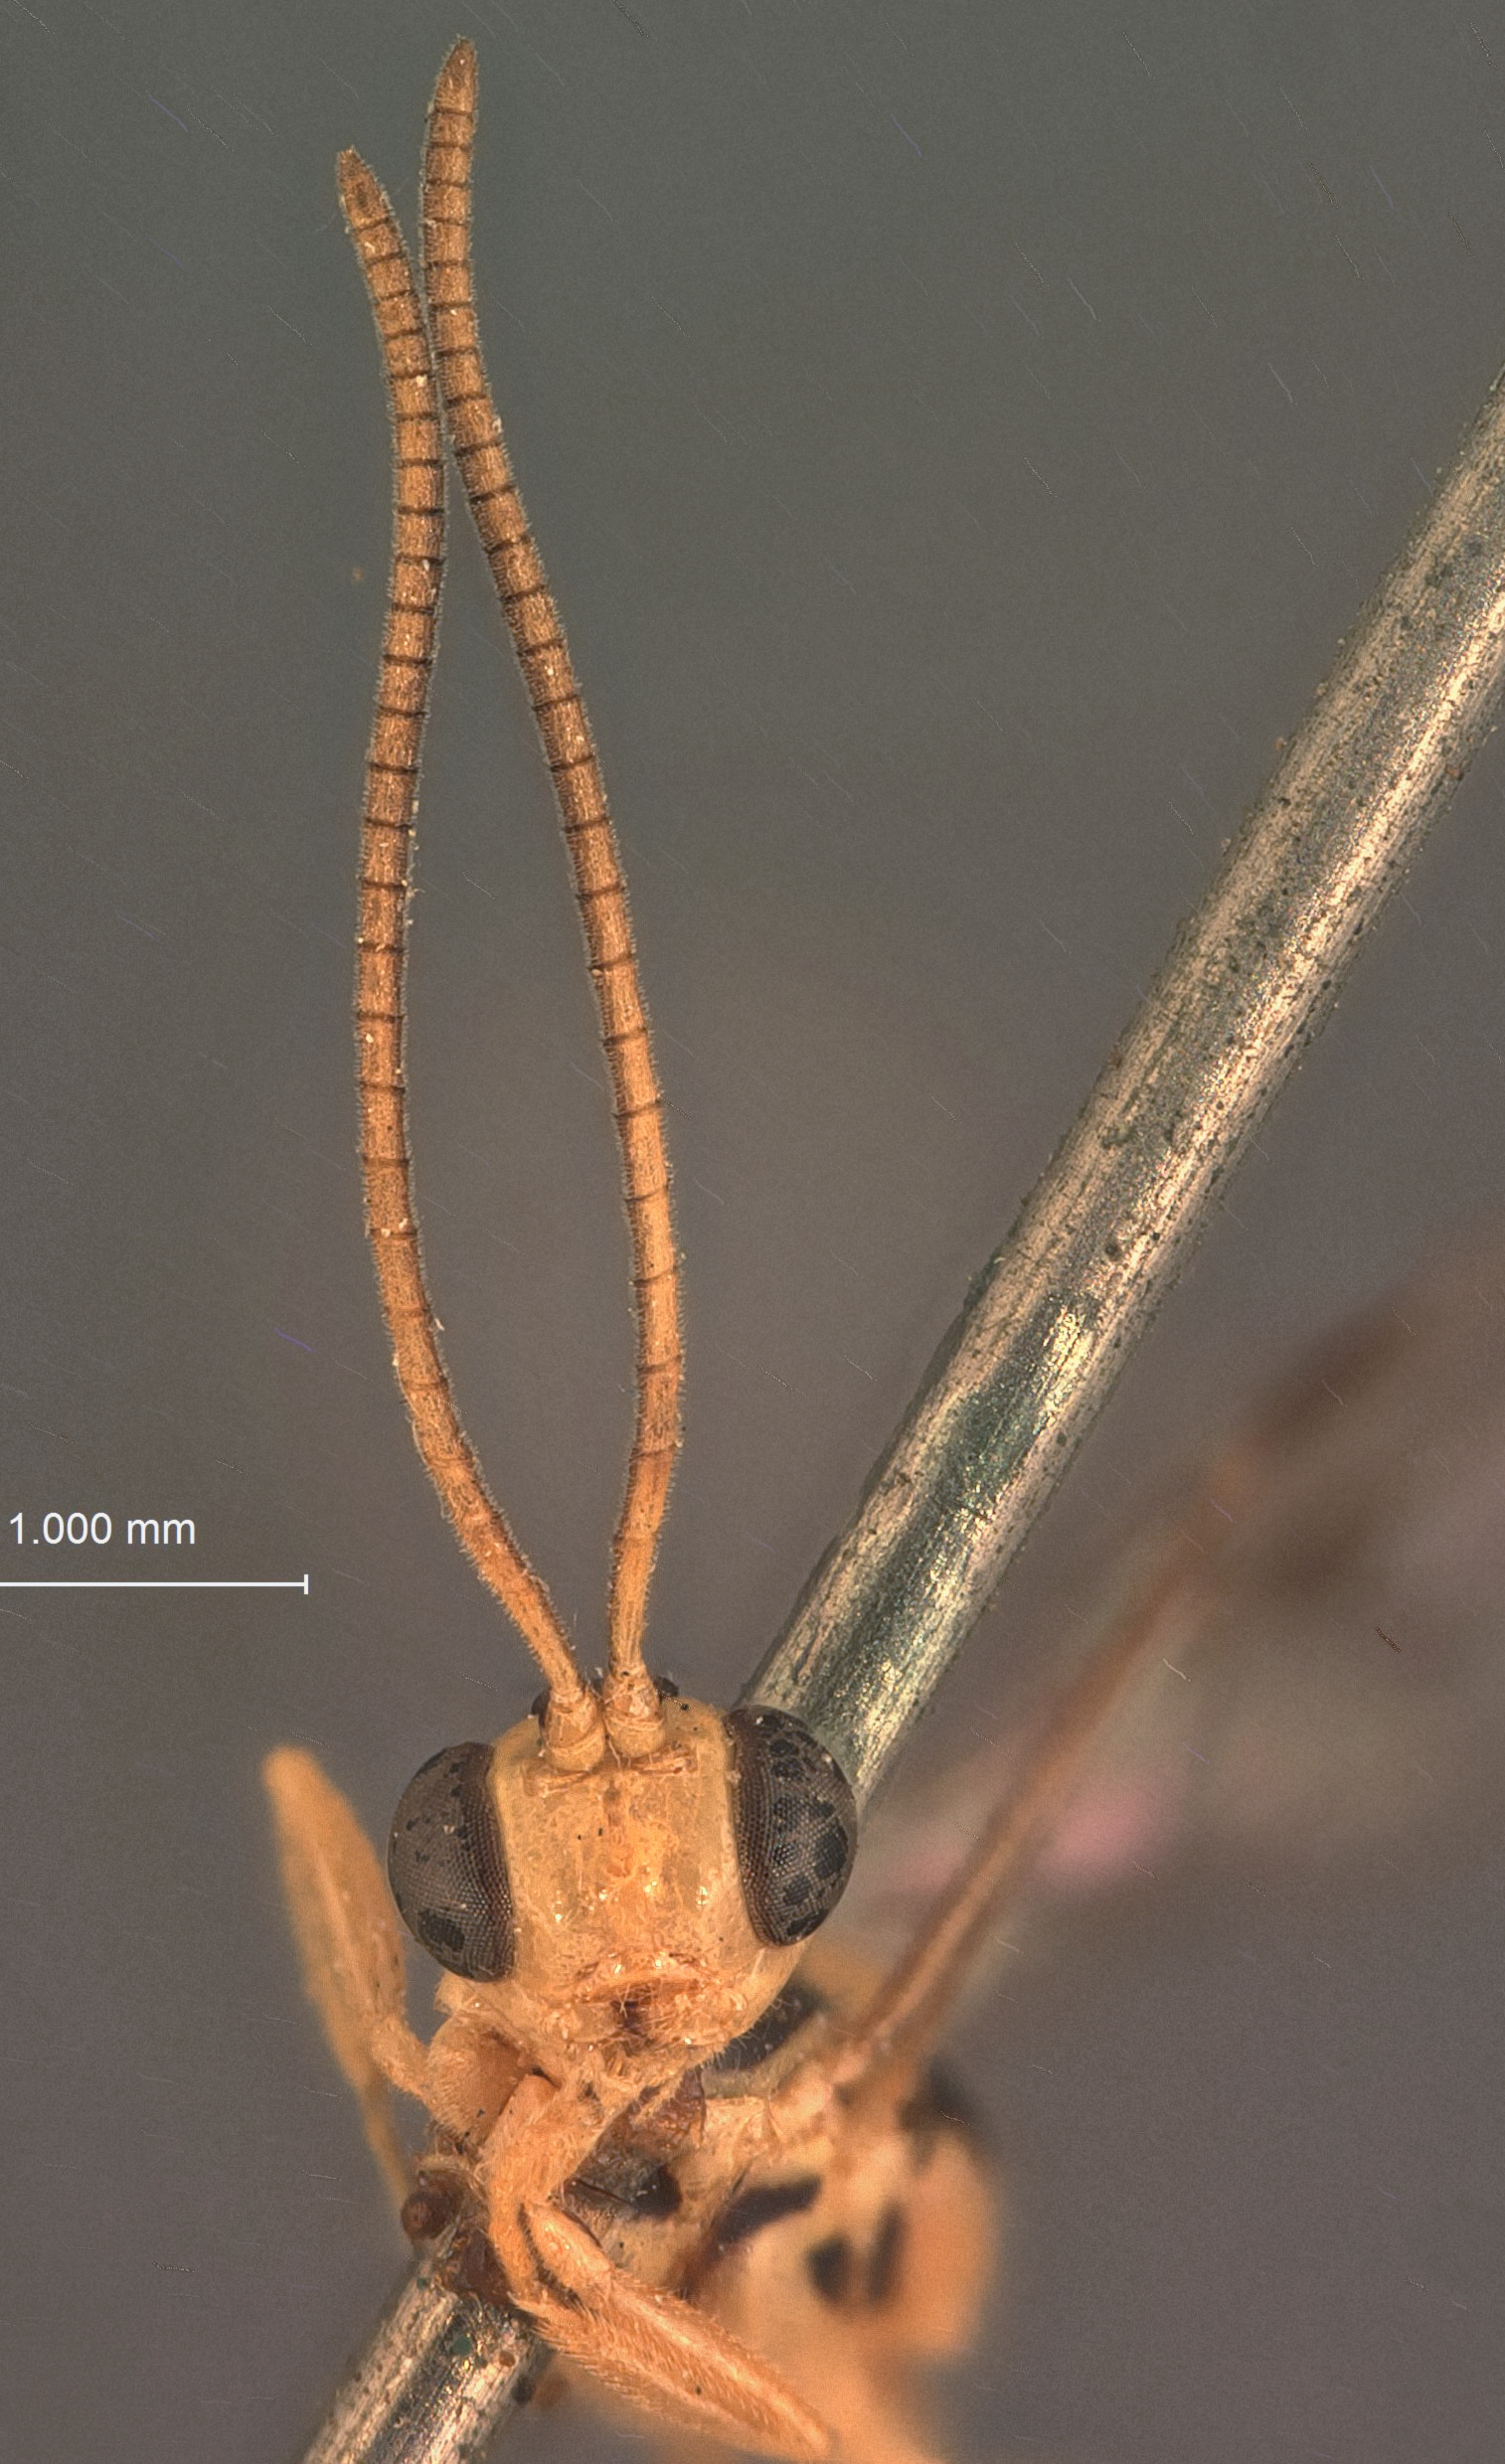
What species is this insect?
Glypta xanthozonata
